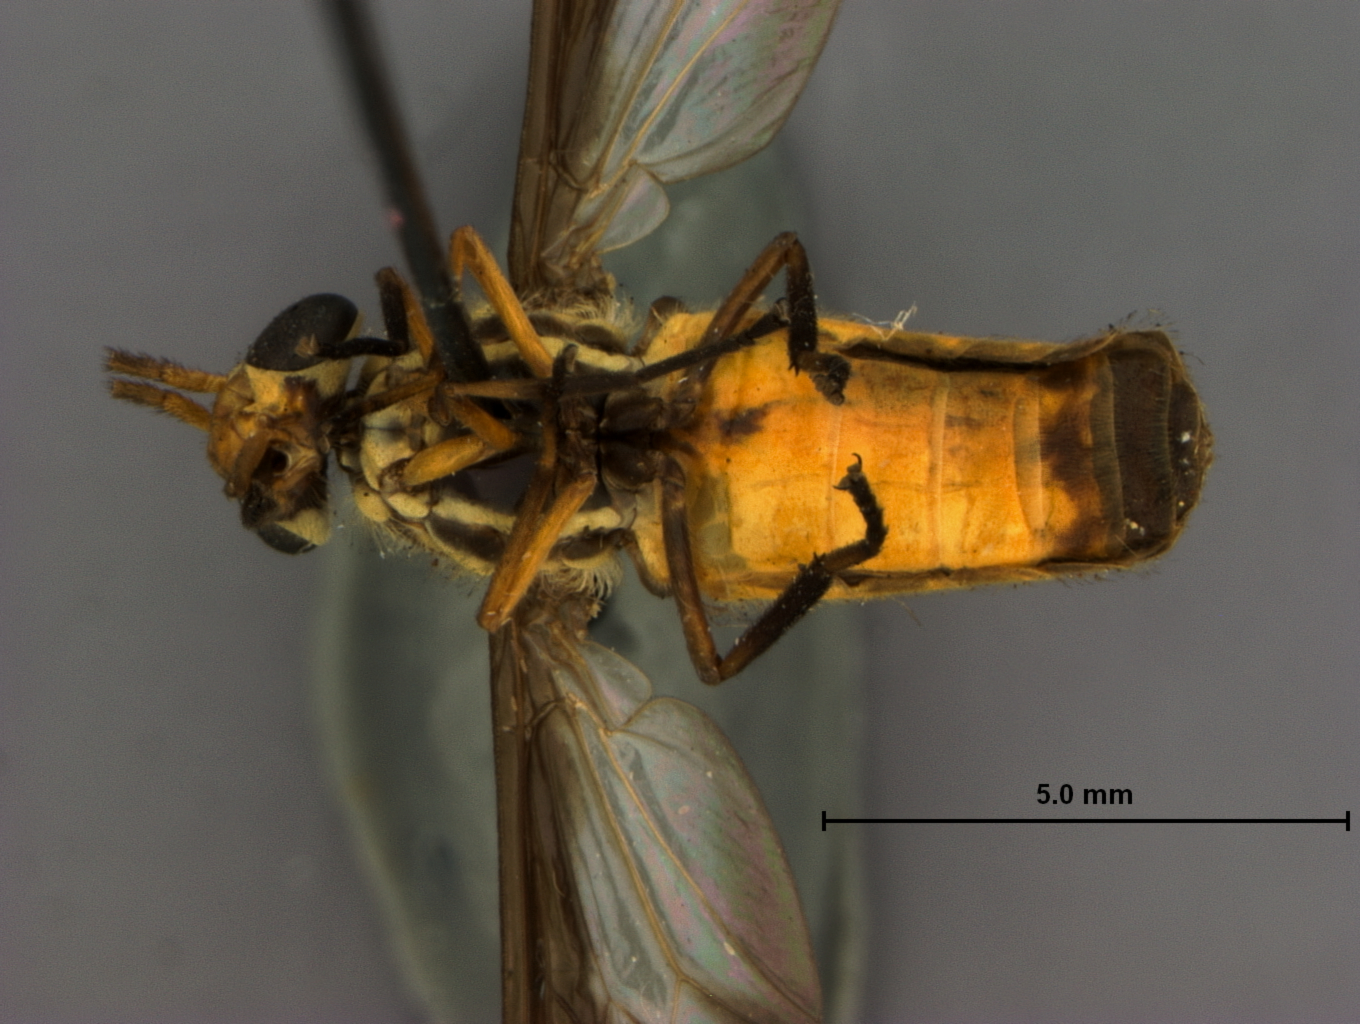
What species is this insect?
Chrysops bistellatus
